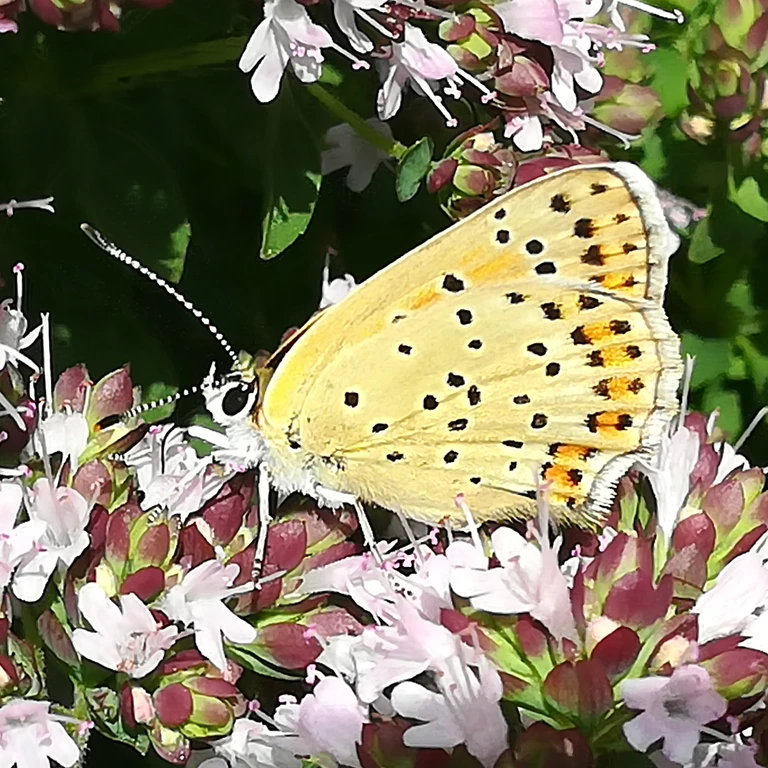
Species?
Lycaena tityrus (also Loweia tityrus)
